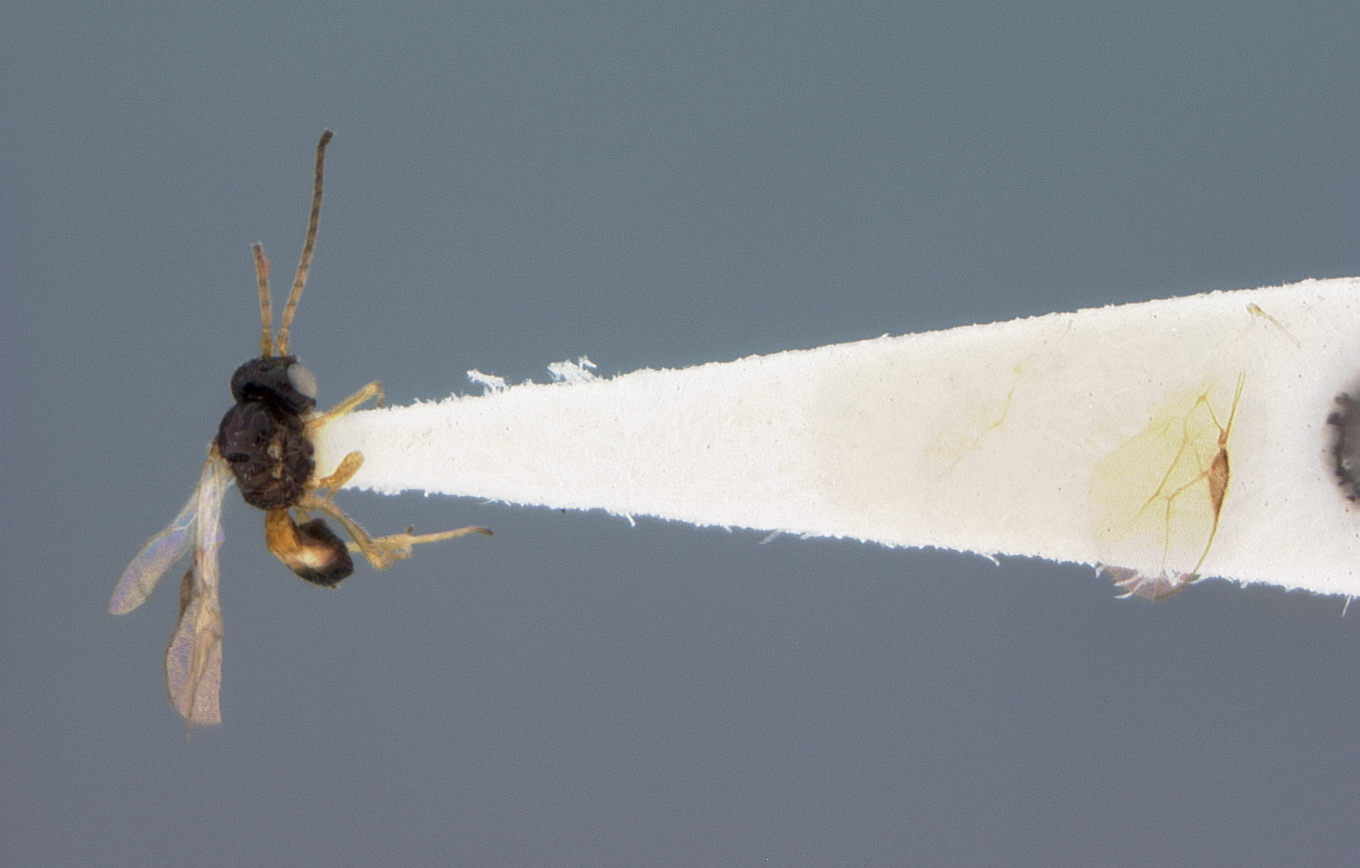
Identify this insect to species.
Opius fennahi
